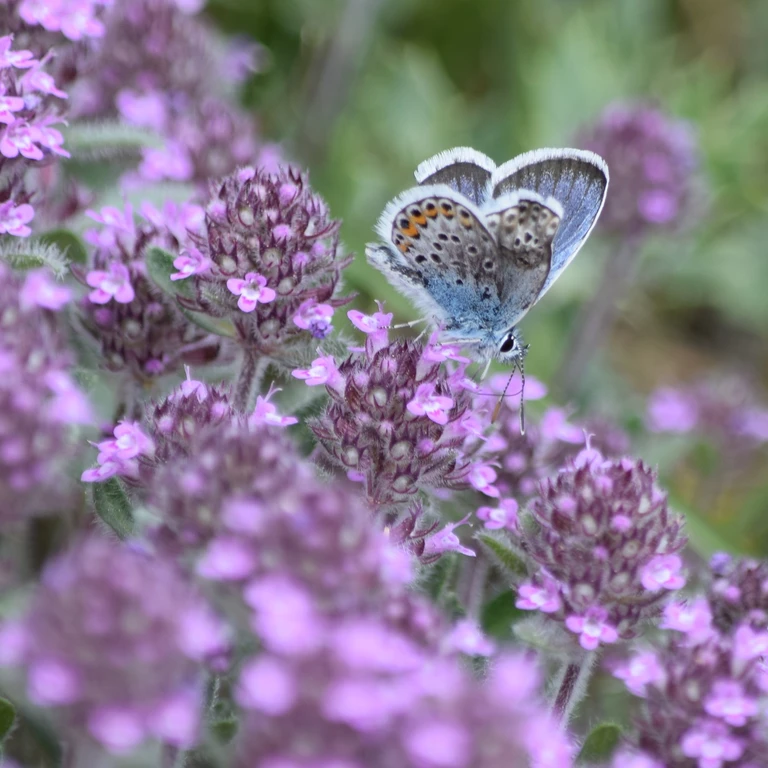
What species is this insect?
Plebejus argus
